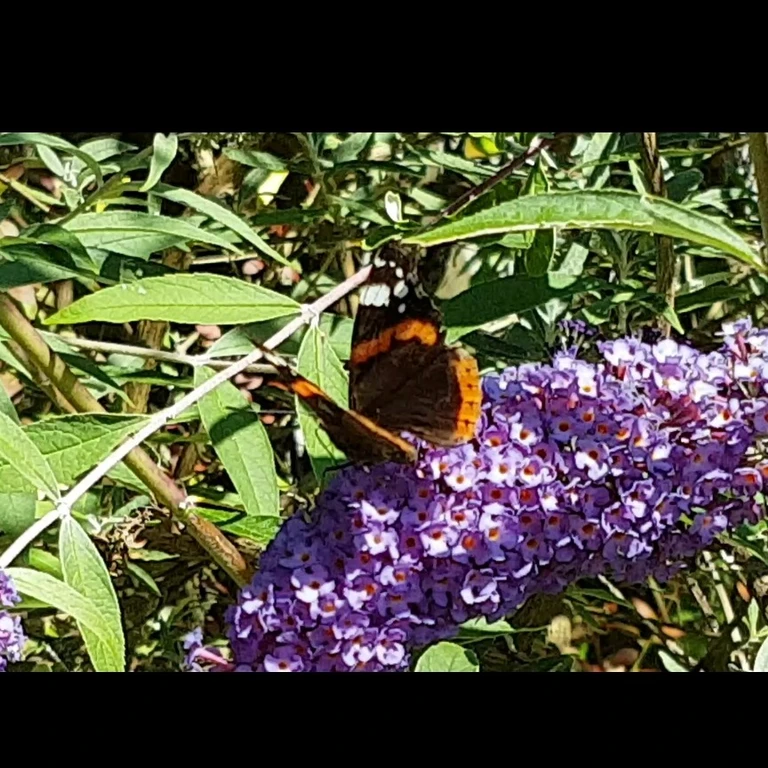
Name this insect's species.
Vanessa atalanta
